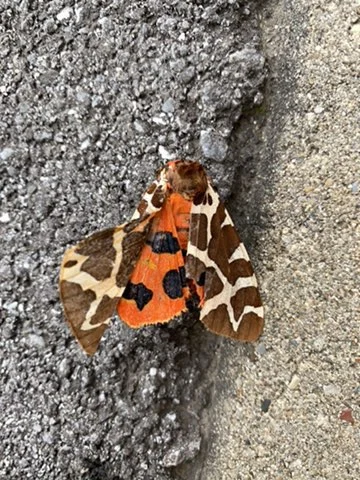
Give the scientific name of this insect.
Arctia caja
